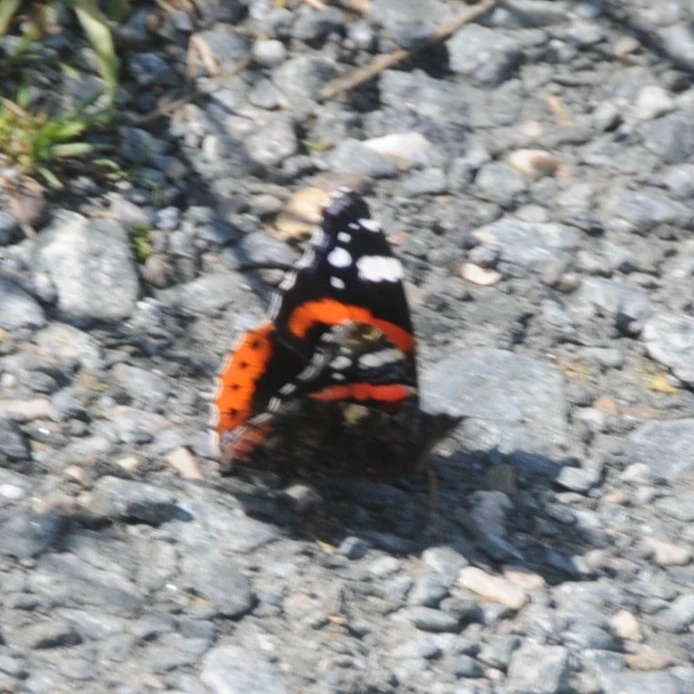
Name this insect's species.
Vanessa atalanta
